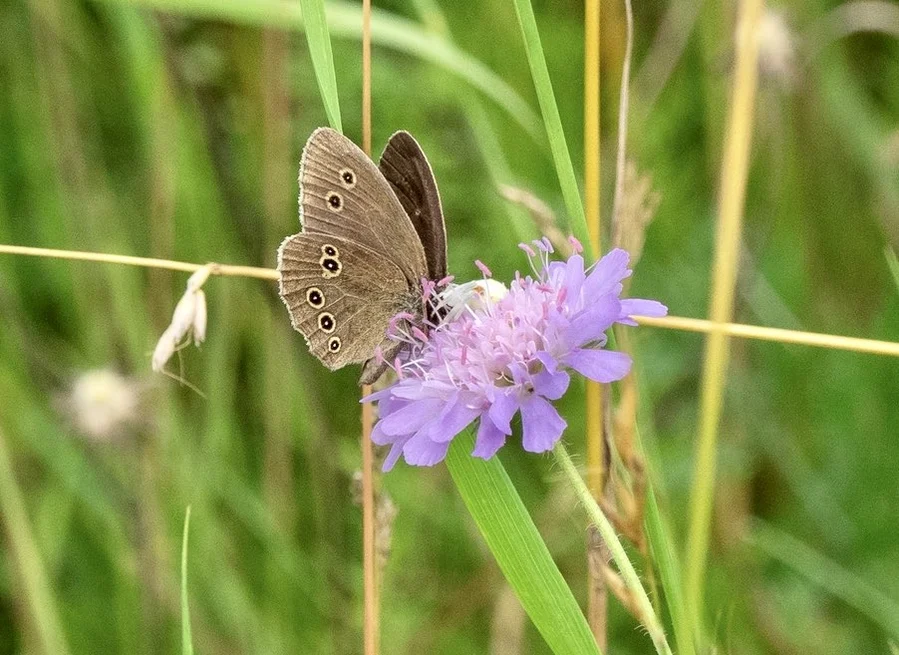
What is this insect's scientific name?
Aphantopus hyperantus
